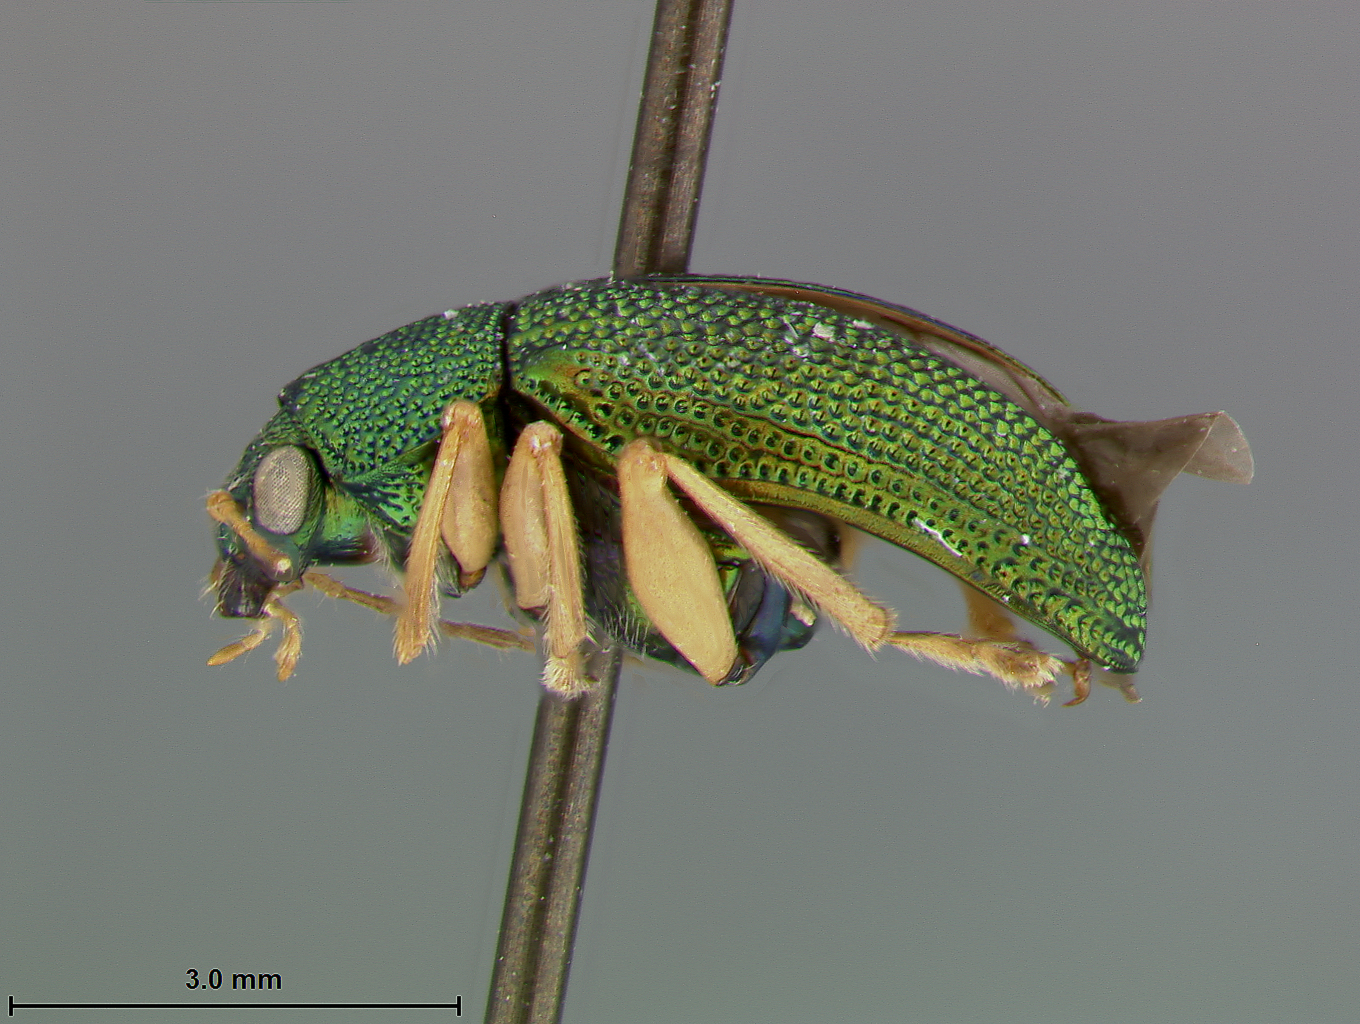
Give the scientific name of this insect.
Colaspis kraussi
